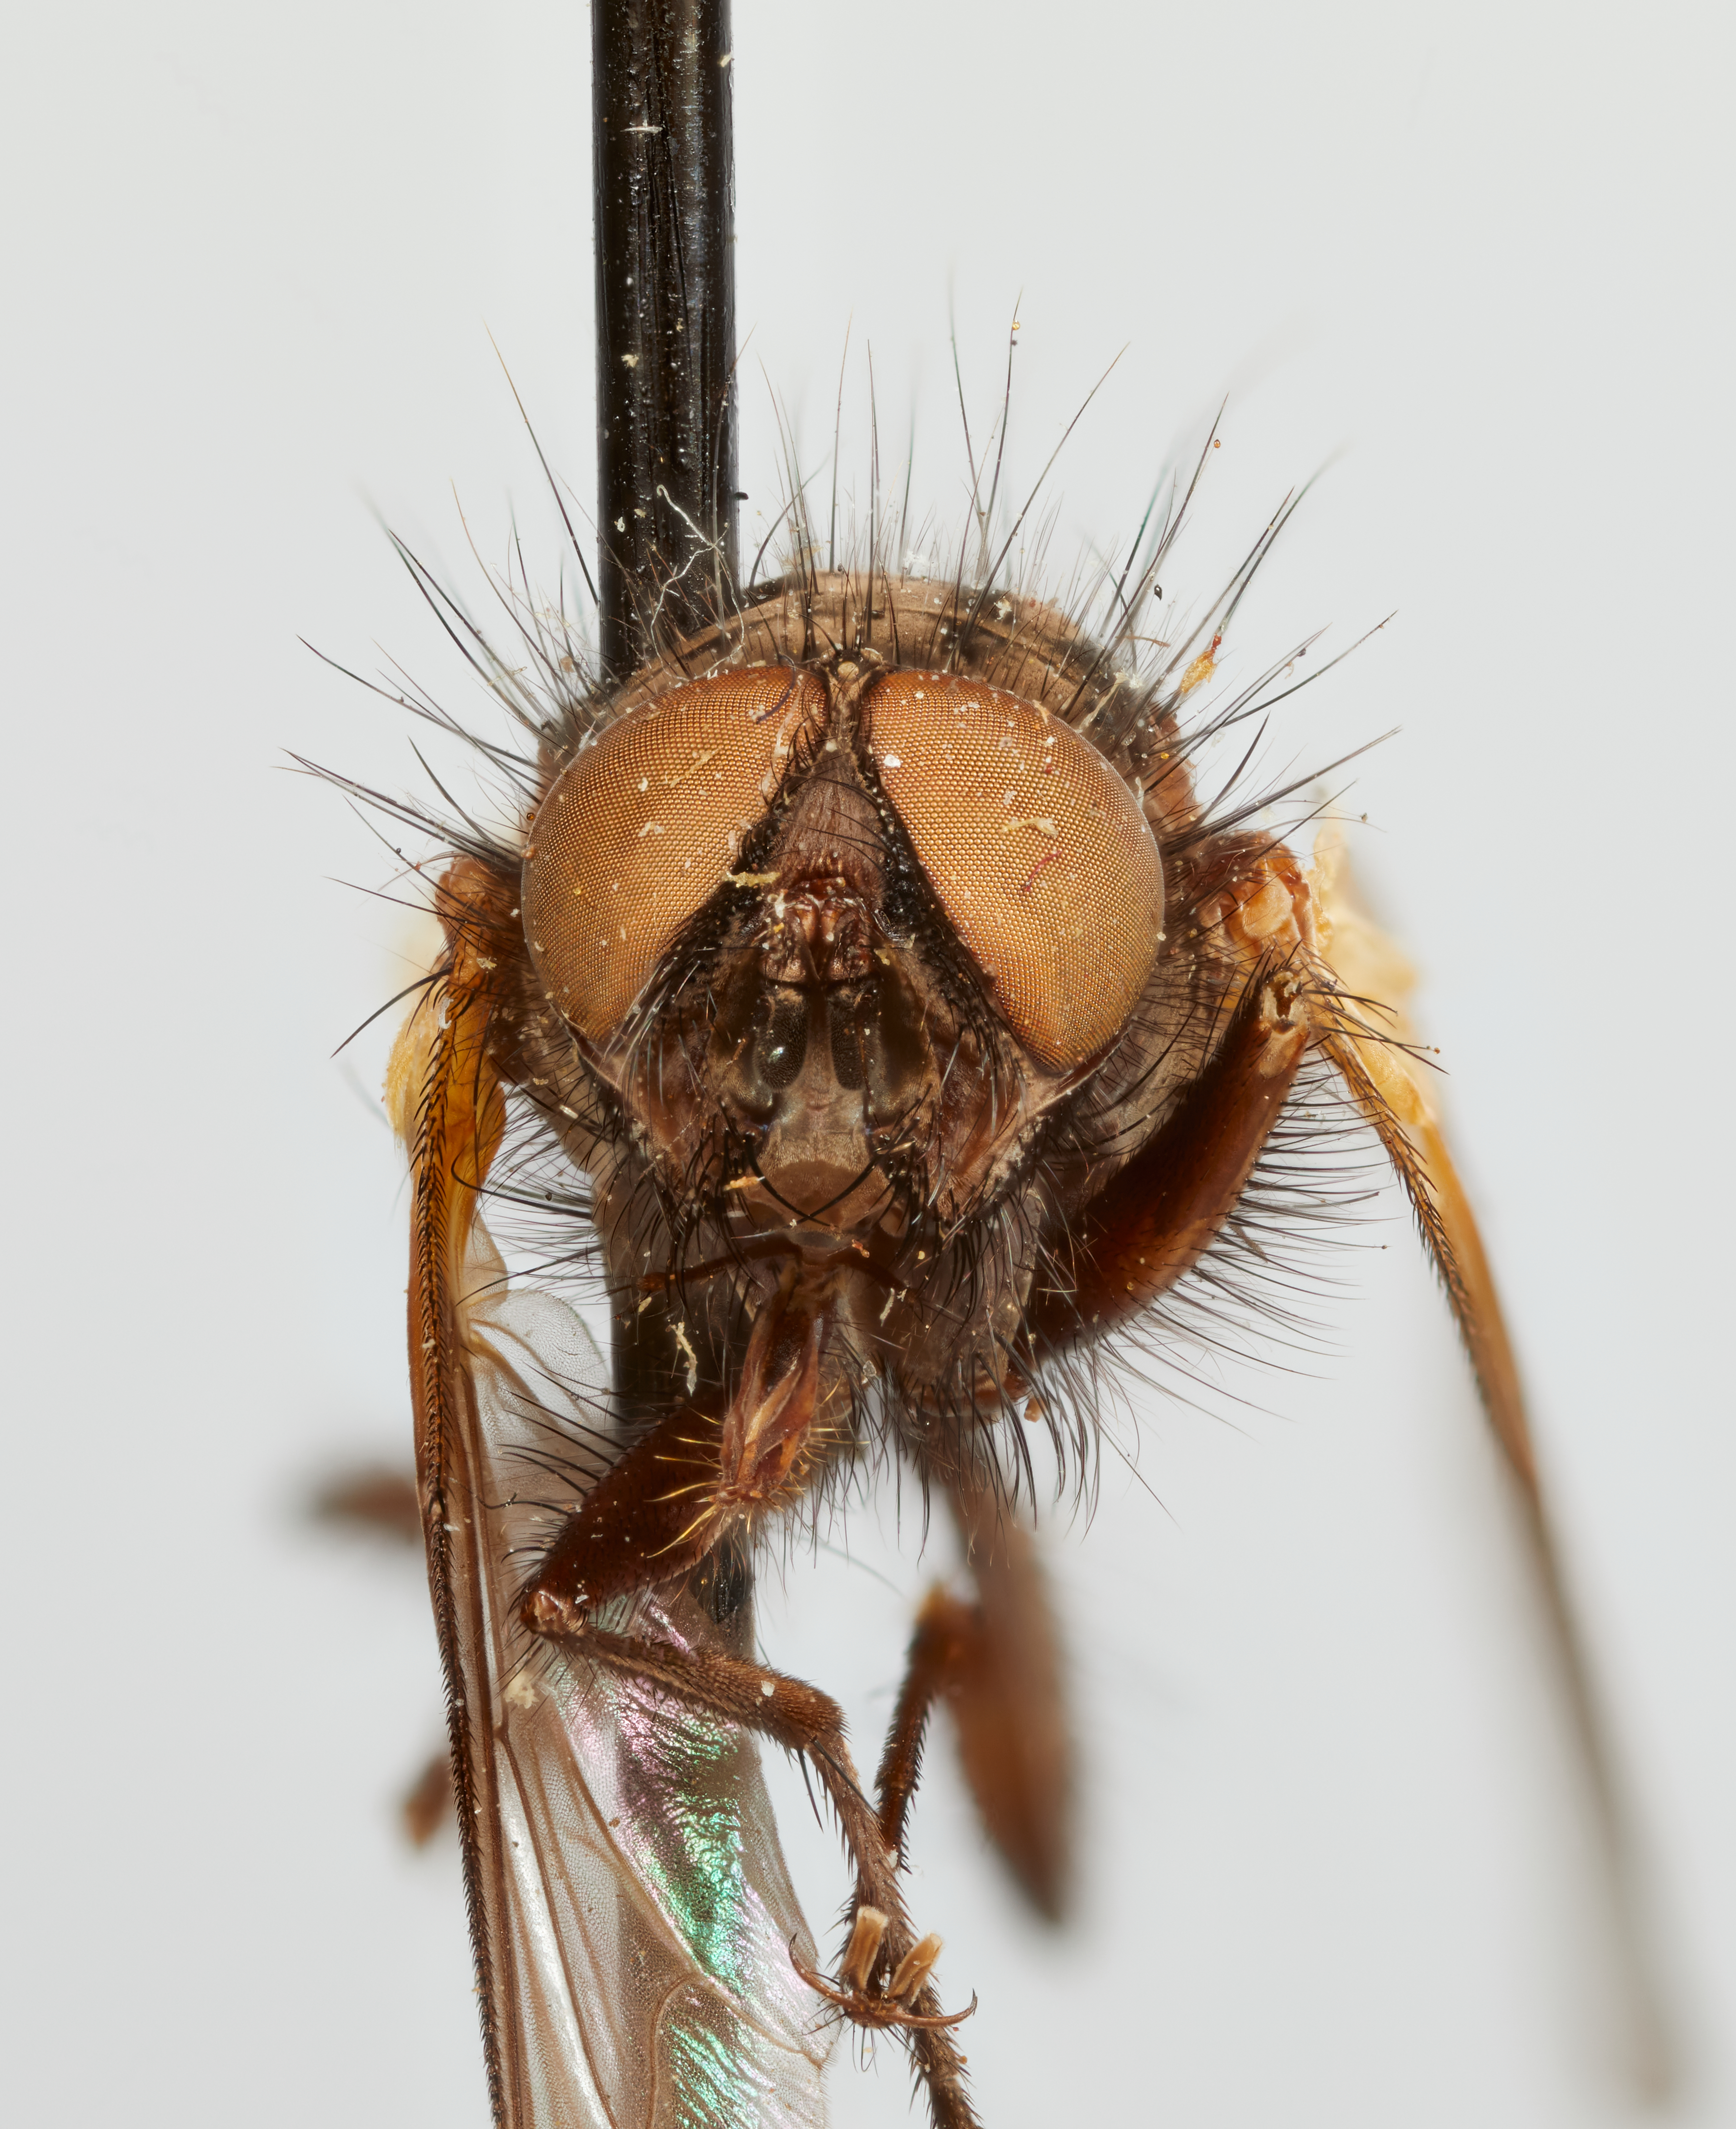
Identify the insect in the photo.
Xanthobasis angustifrons
